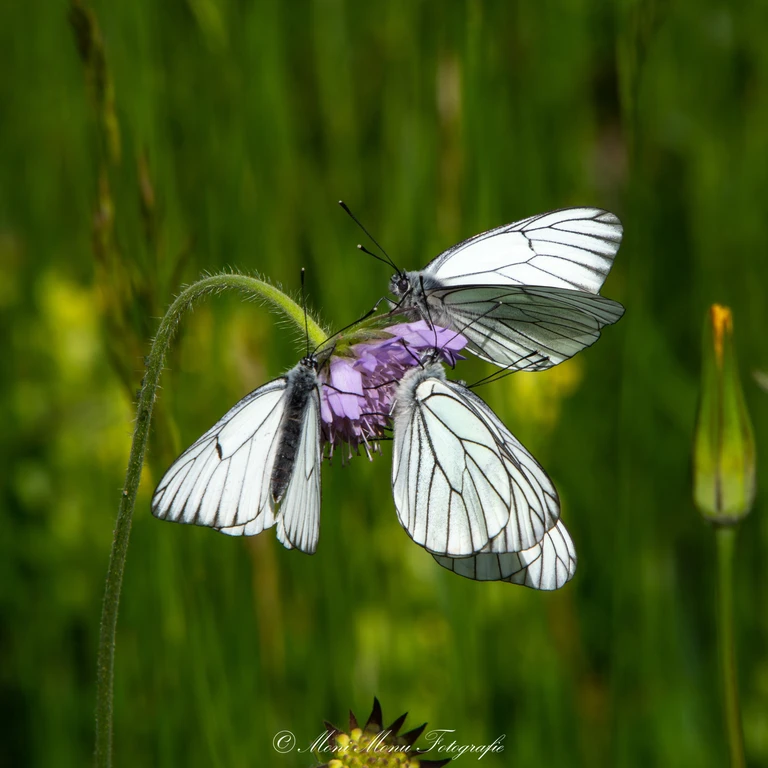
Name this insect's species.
Aporia crataegi
